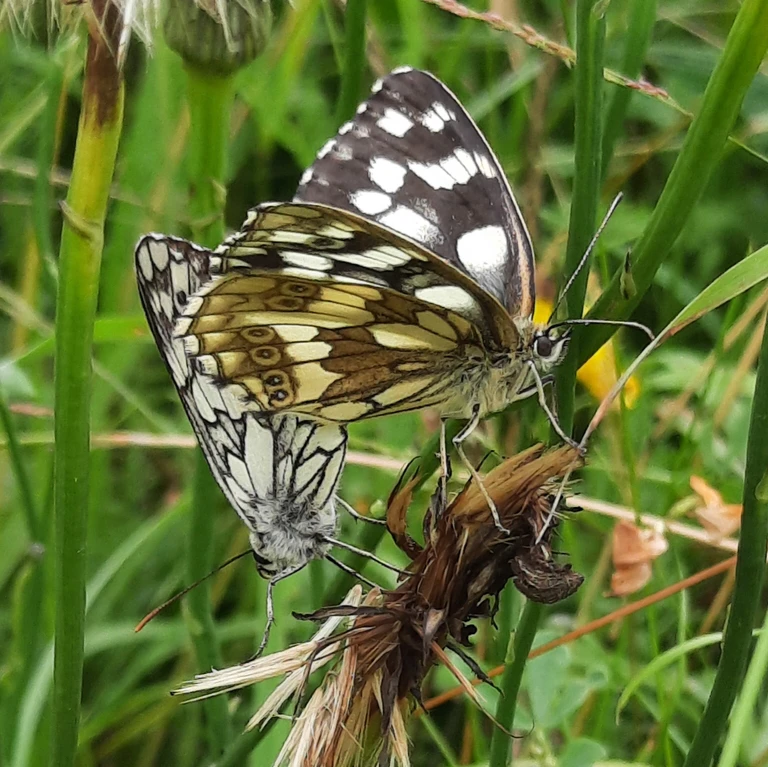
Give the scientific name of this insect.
Melanargia galathea
